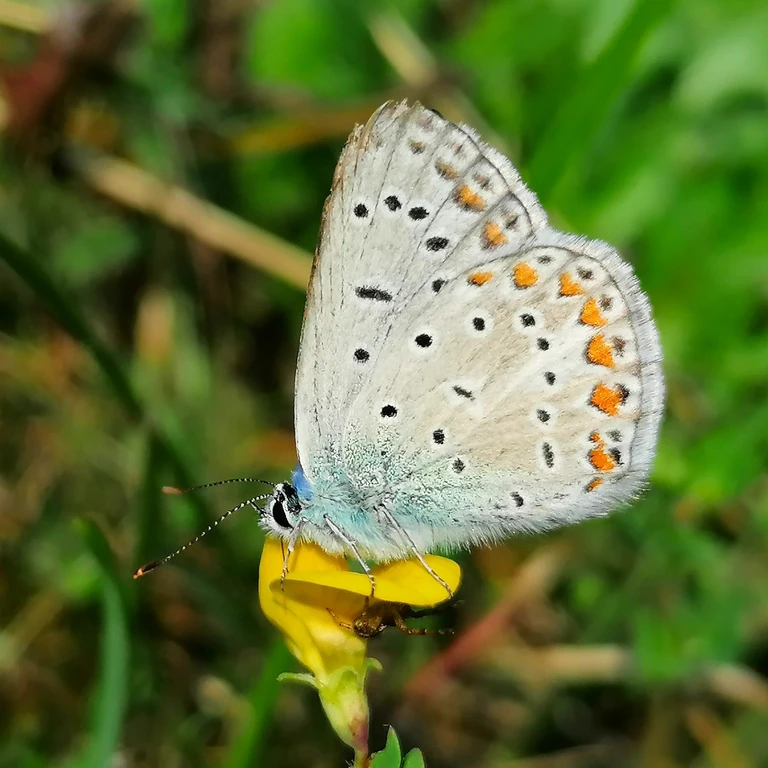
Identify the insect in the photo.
Polyommatus icarus
